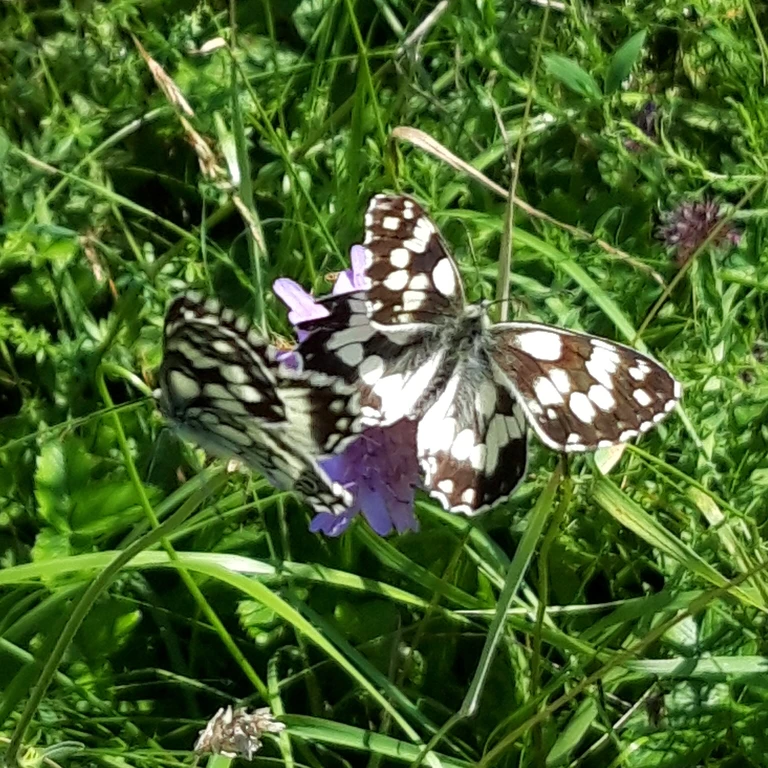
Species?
Melanargia galathea
